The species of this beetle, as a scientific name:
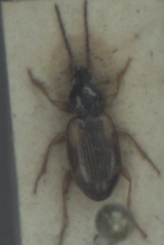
Bembidion tetracolum
